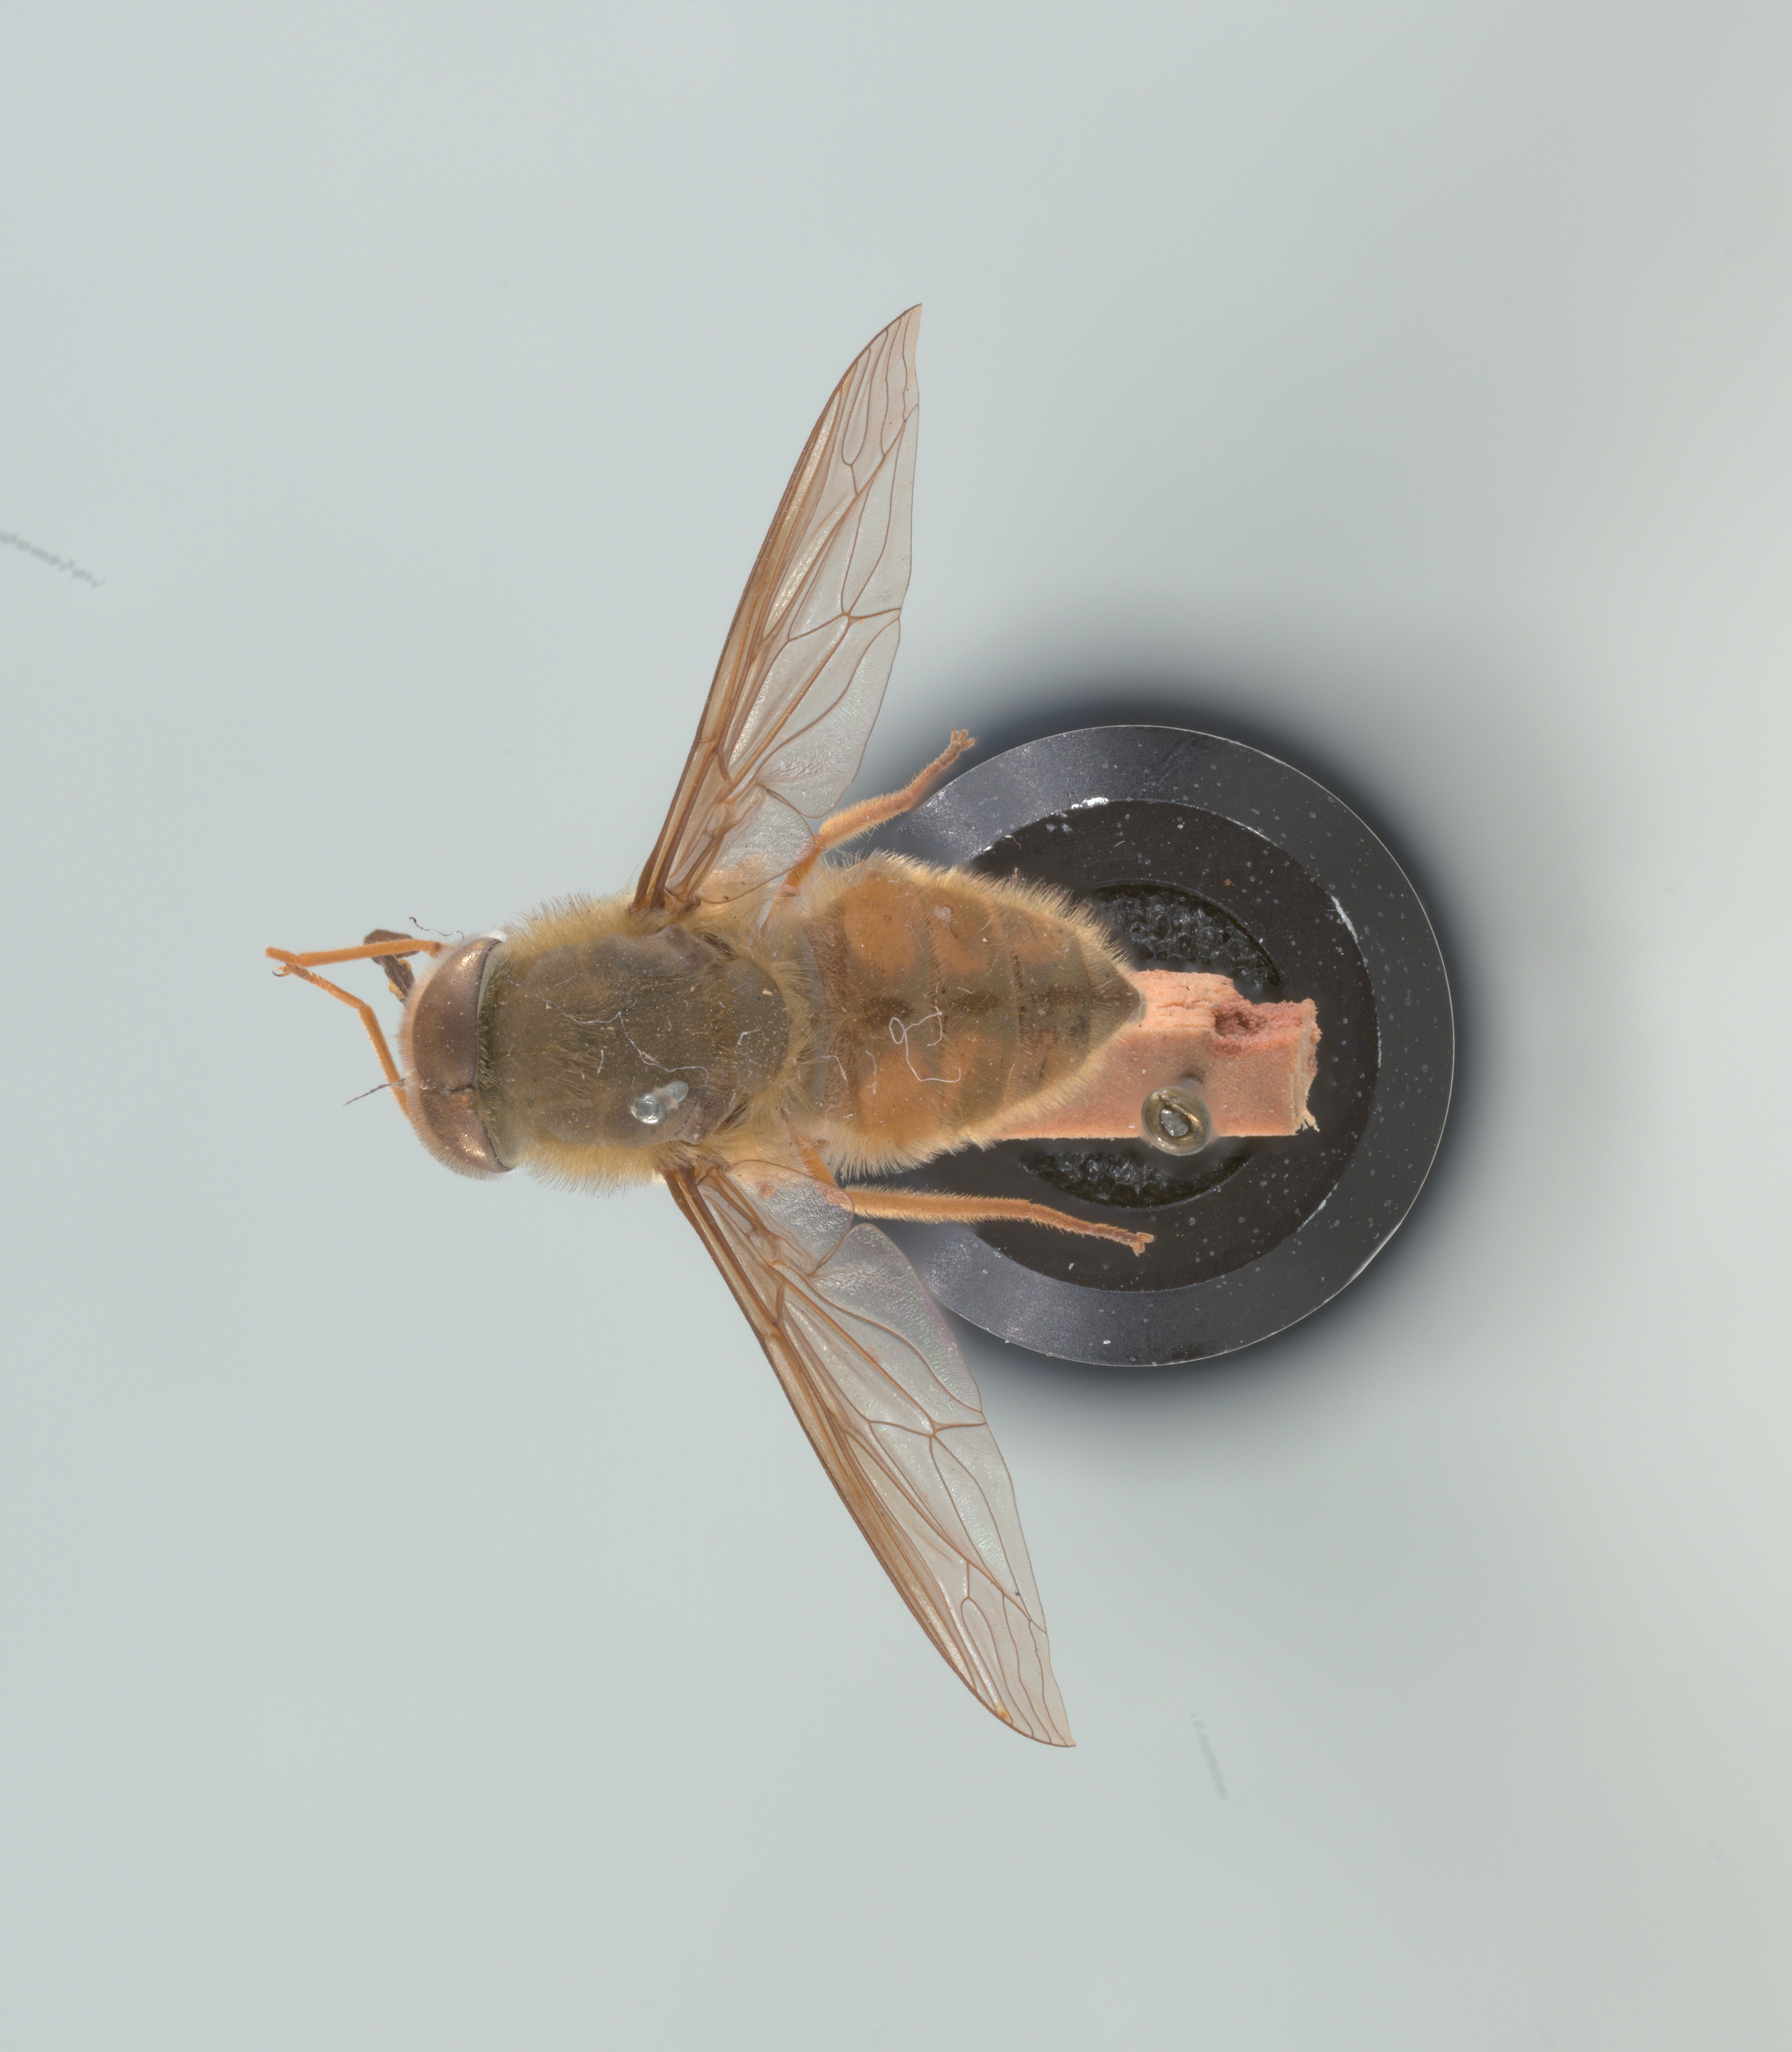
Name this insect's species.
Trichophthalma punctata
